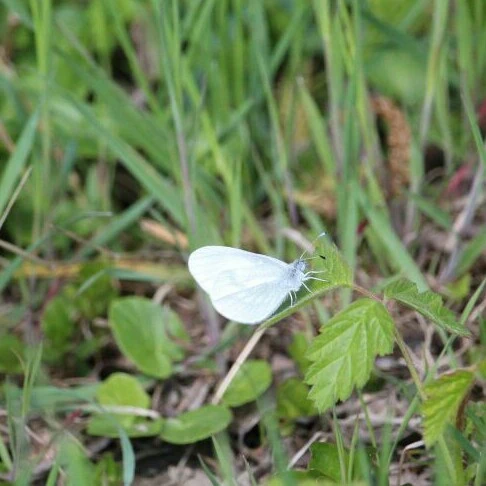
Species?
Leptidea sinapis/juvernica
